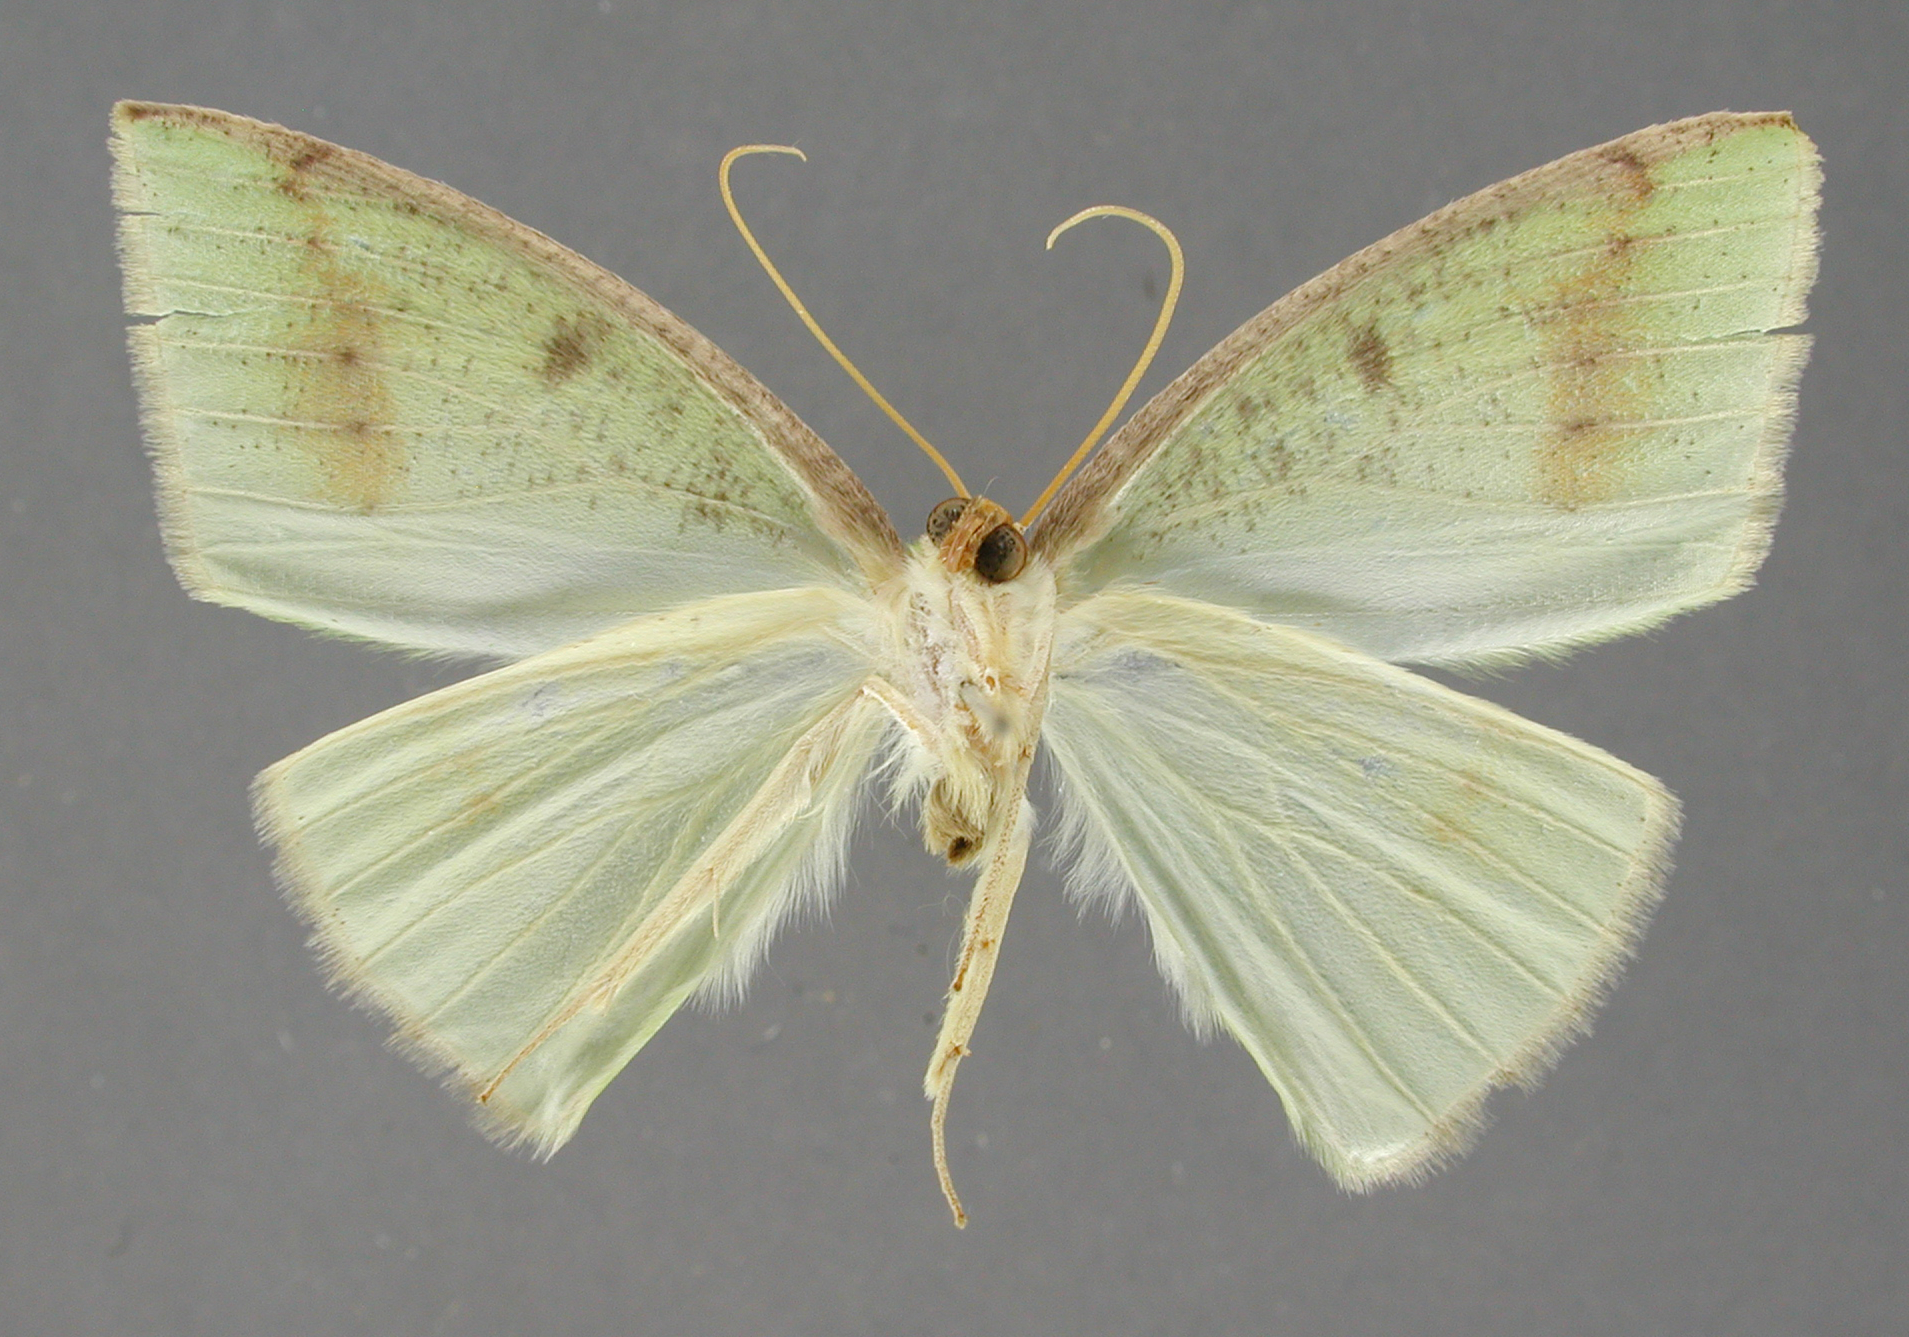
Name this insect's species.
Phyle neblina
